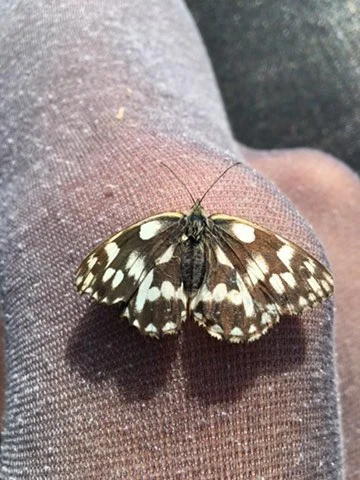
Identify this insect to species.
Melanargia galathea
